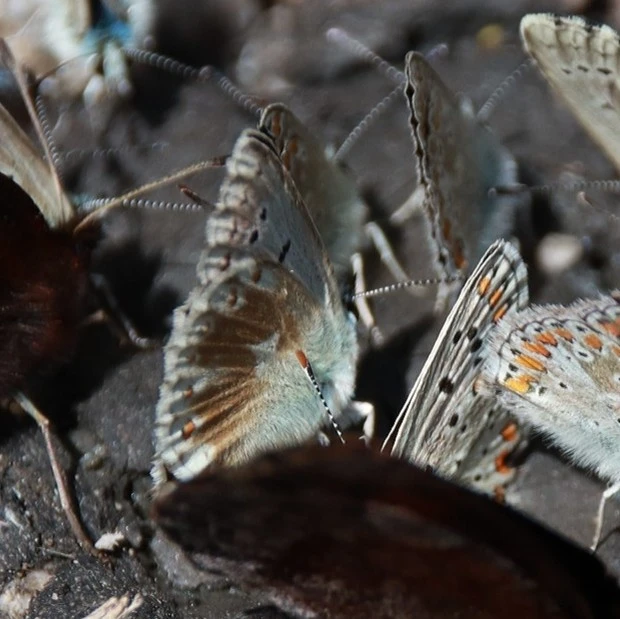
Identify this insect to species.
Lysandra coridon
